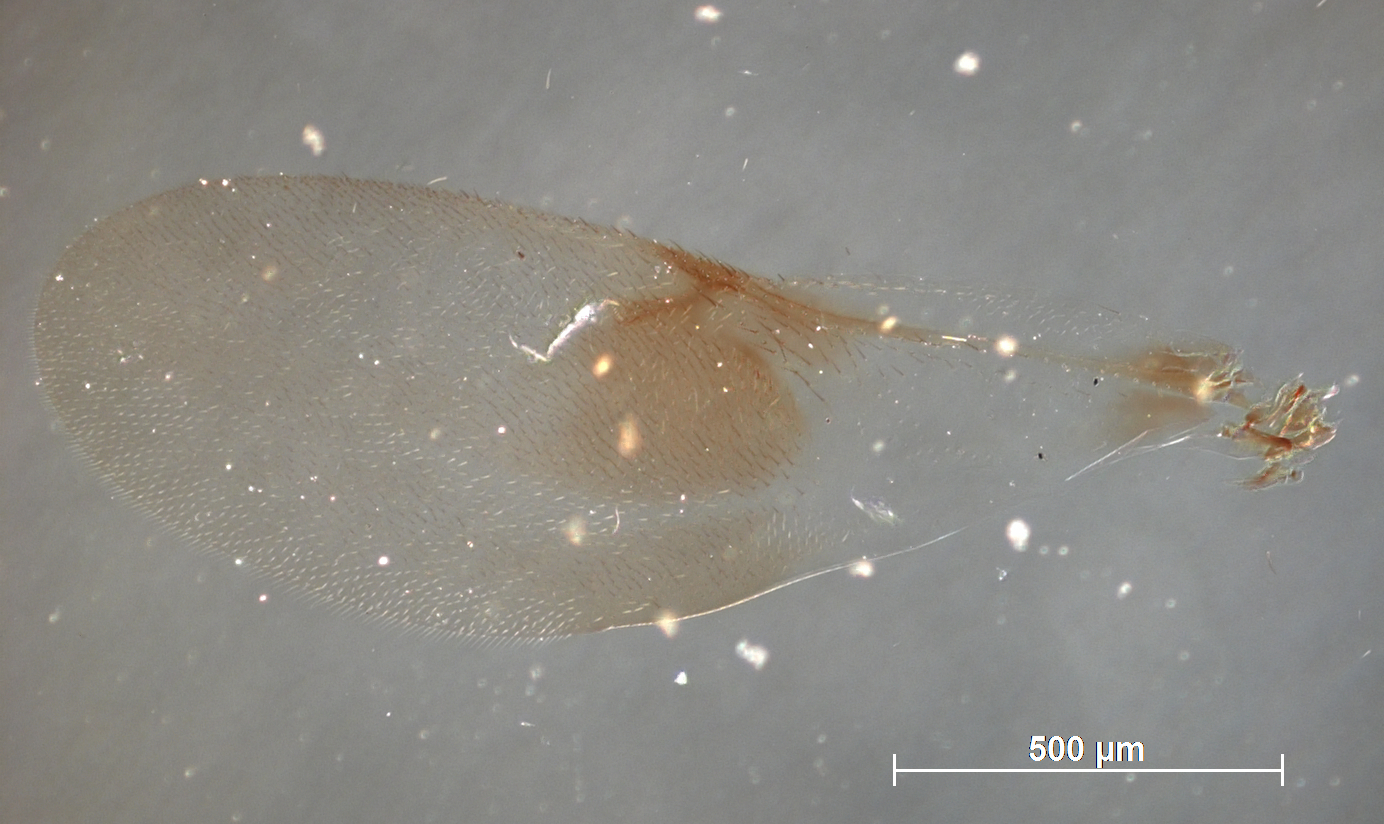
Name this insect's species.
Cerchysius iceryae
